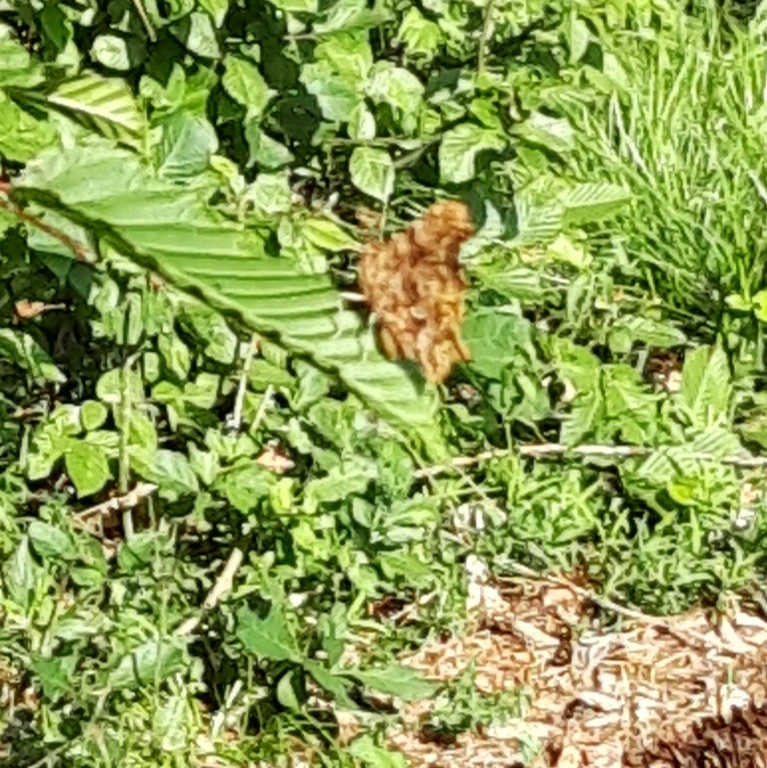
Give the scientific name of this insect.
Polygonia c-album
